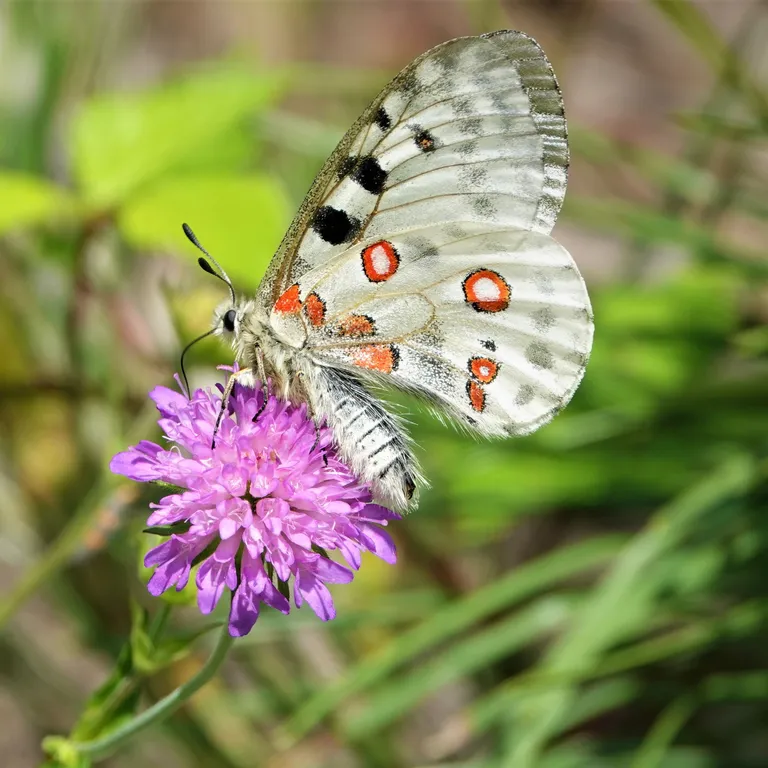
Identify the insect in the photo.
Parnassius apollo
